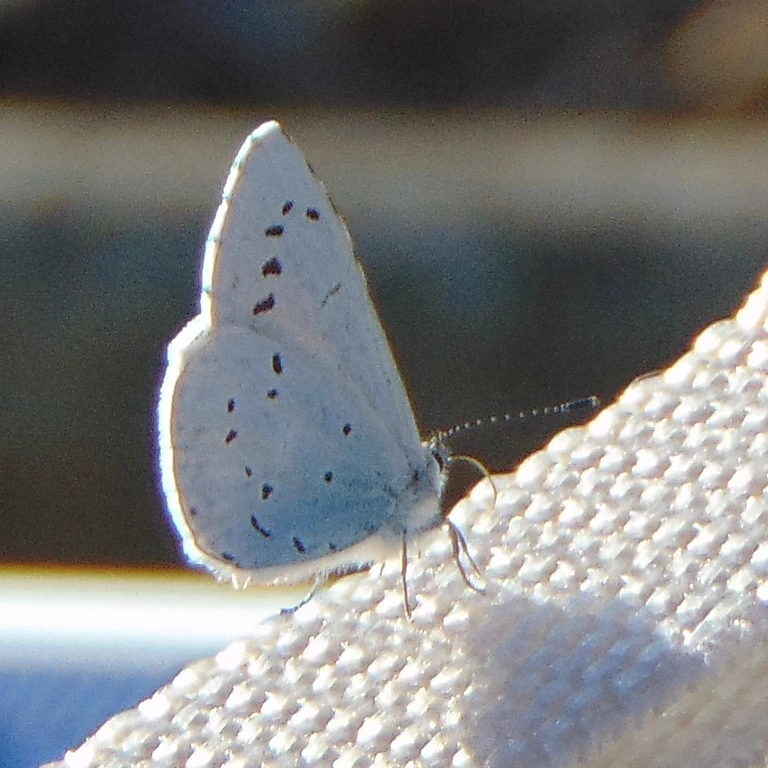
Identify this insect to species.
Celastrina argiolus
